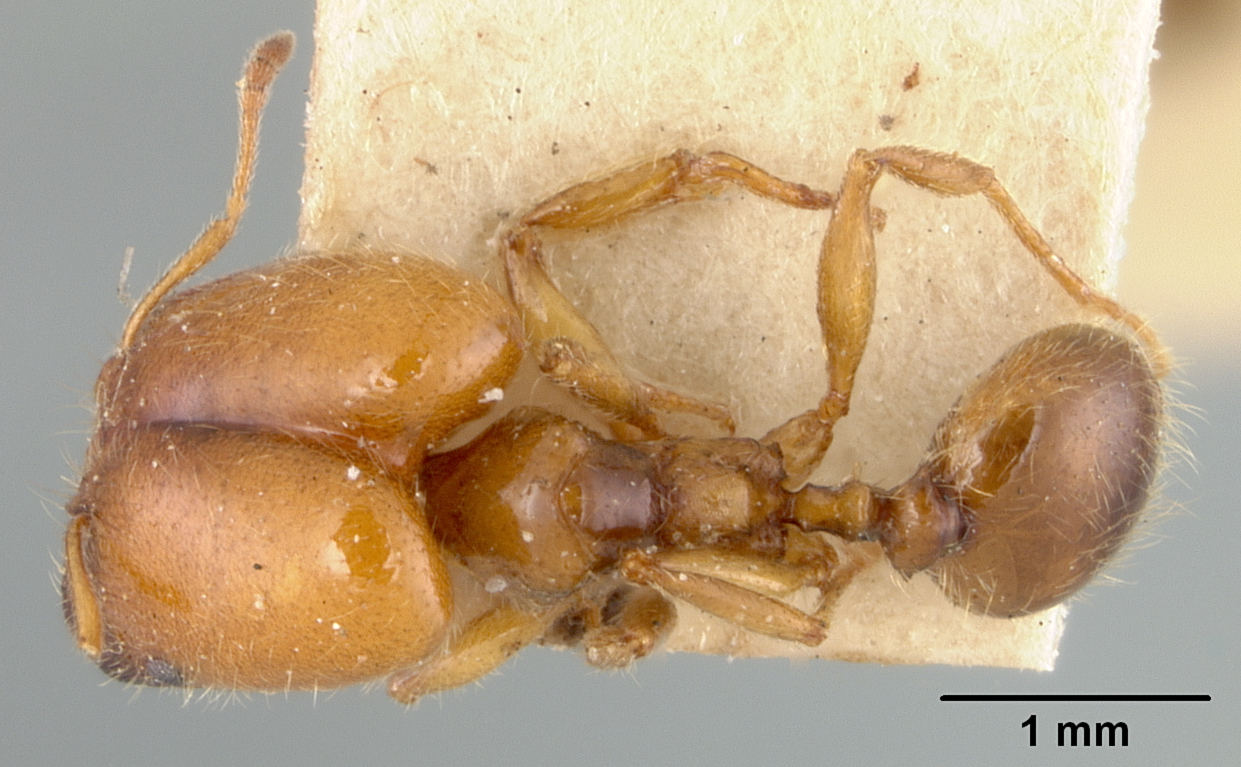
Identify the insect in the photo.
Pheidole centeotl
